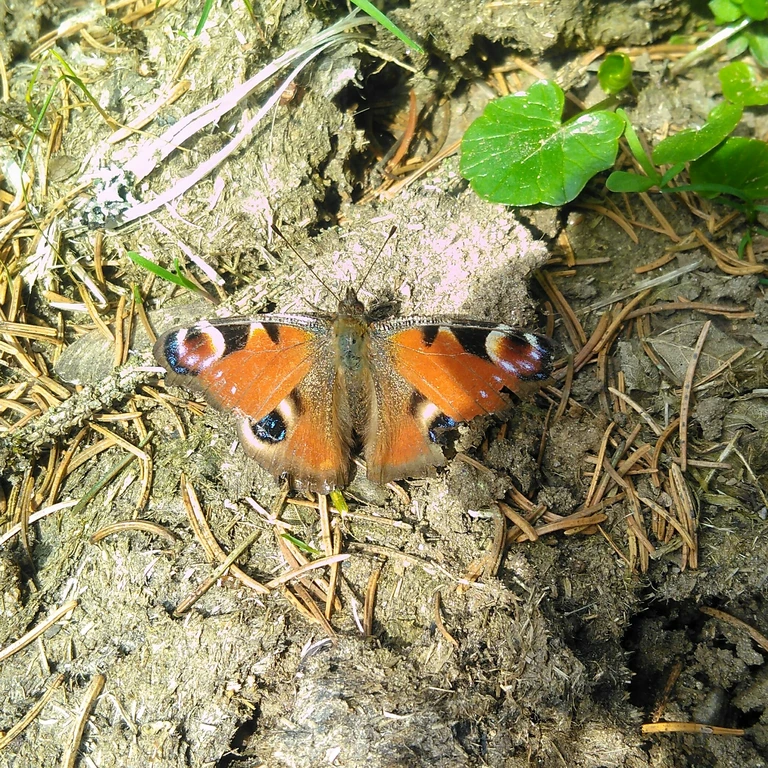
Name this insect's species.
Aglais io
